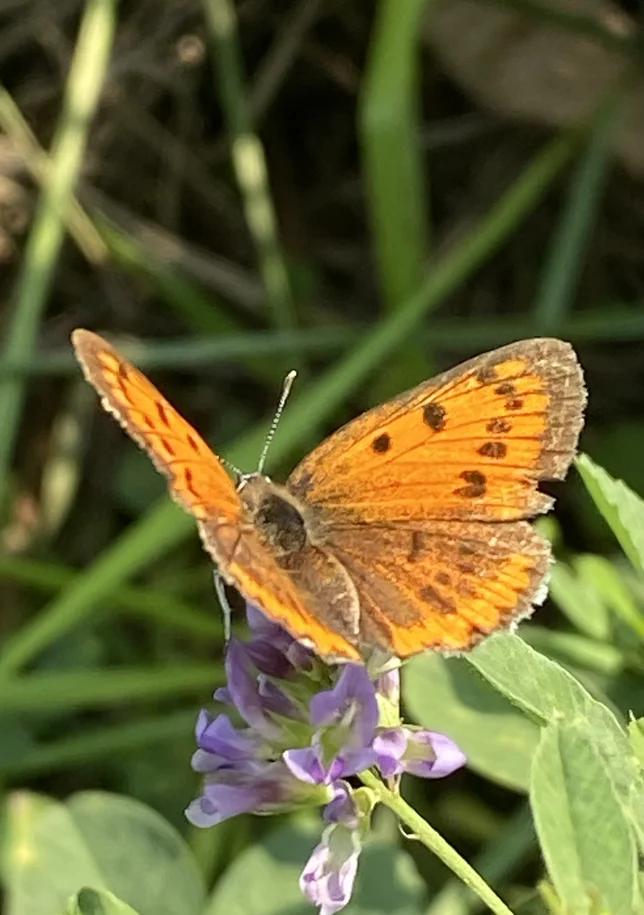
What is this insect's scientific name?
Lycaena dispar
